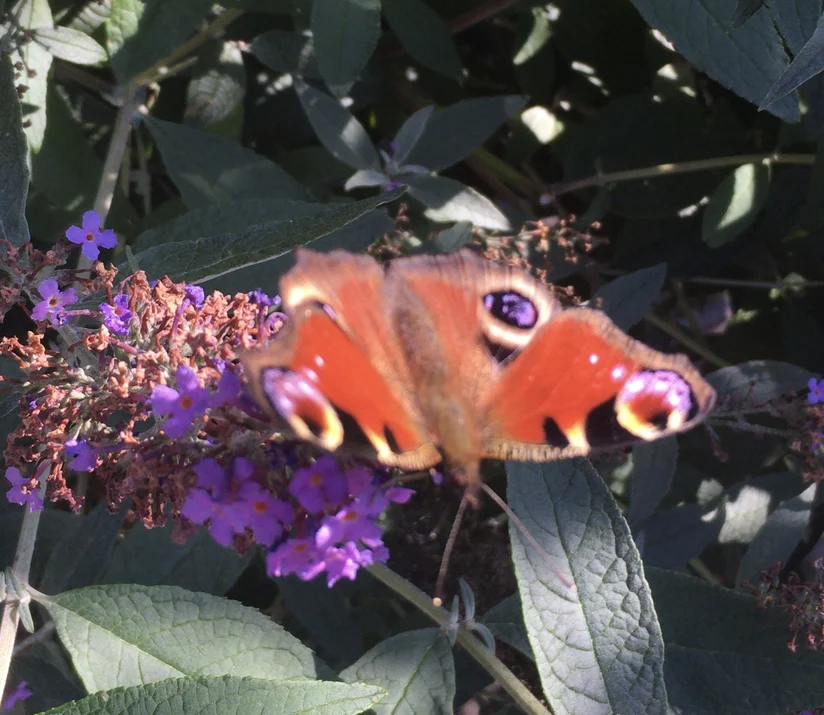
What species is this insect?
Aglais io
